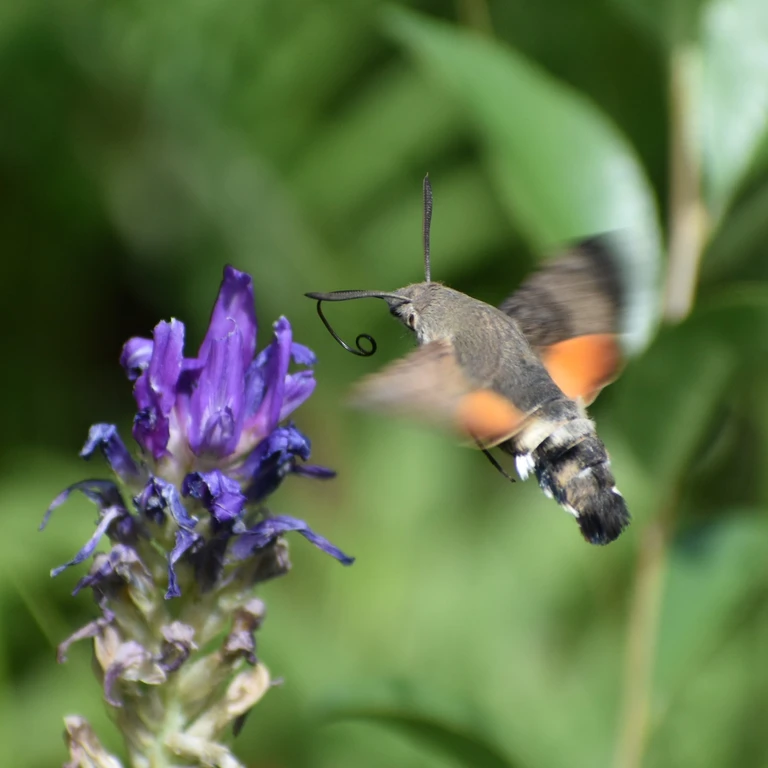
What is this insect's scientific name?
Macroglossum stellatarum
